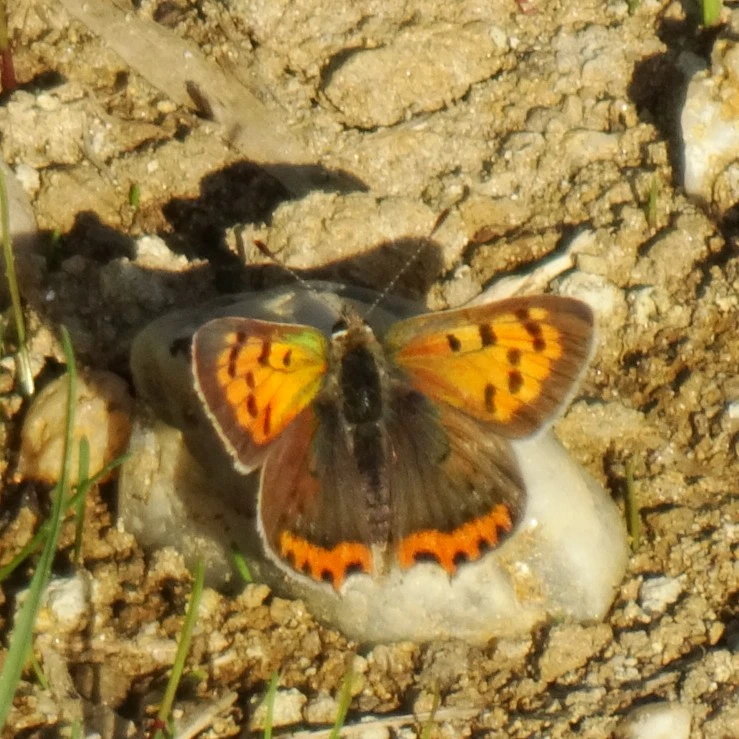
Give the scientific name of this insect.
Lycaena phlaeas
